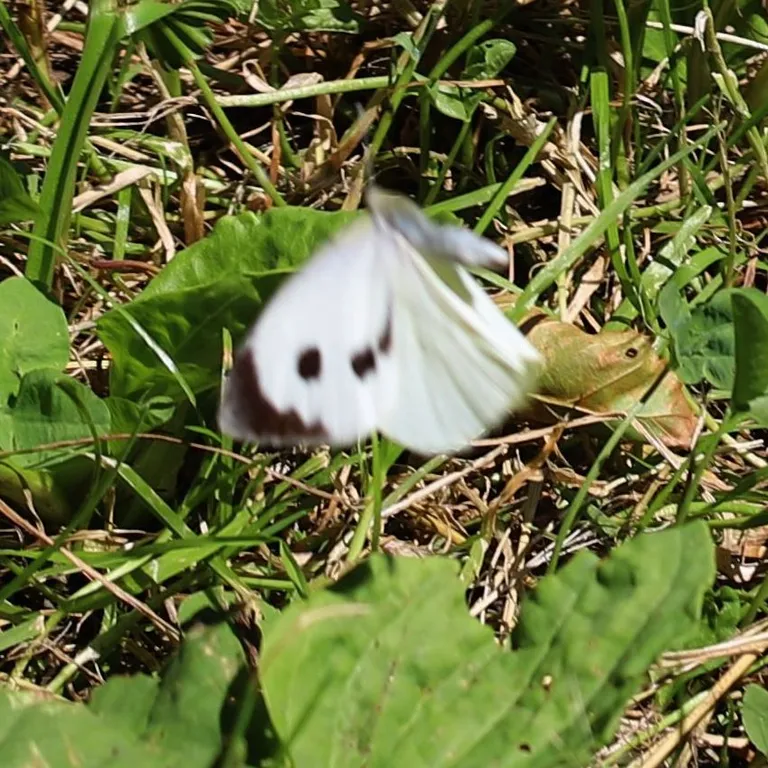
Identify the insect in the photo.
Pieris brassicae
